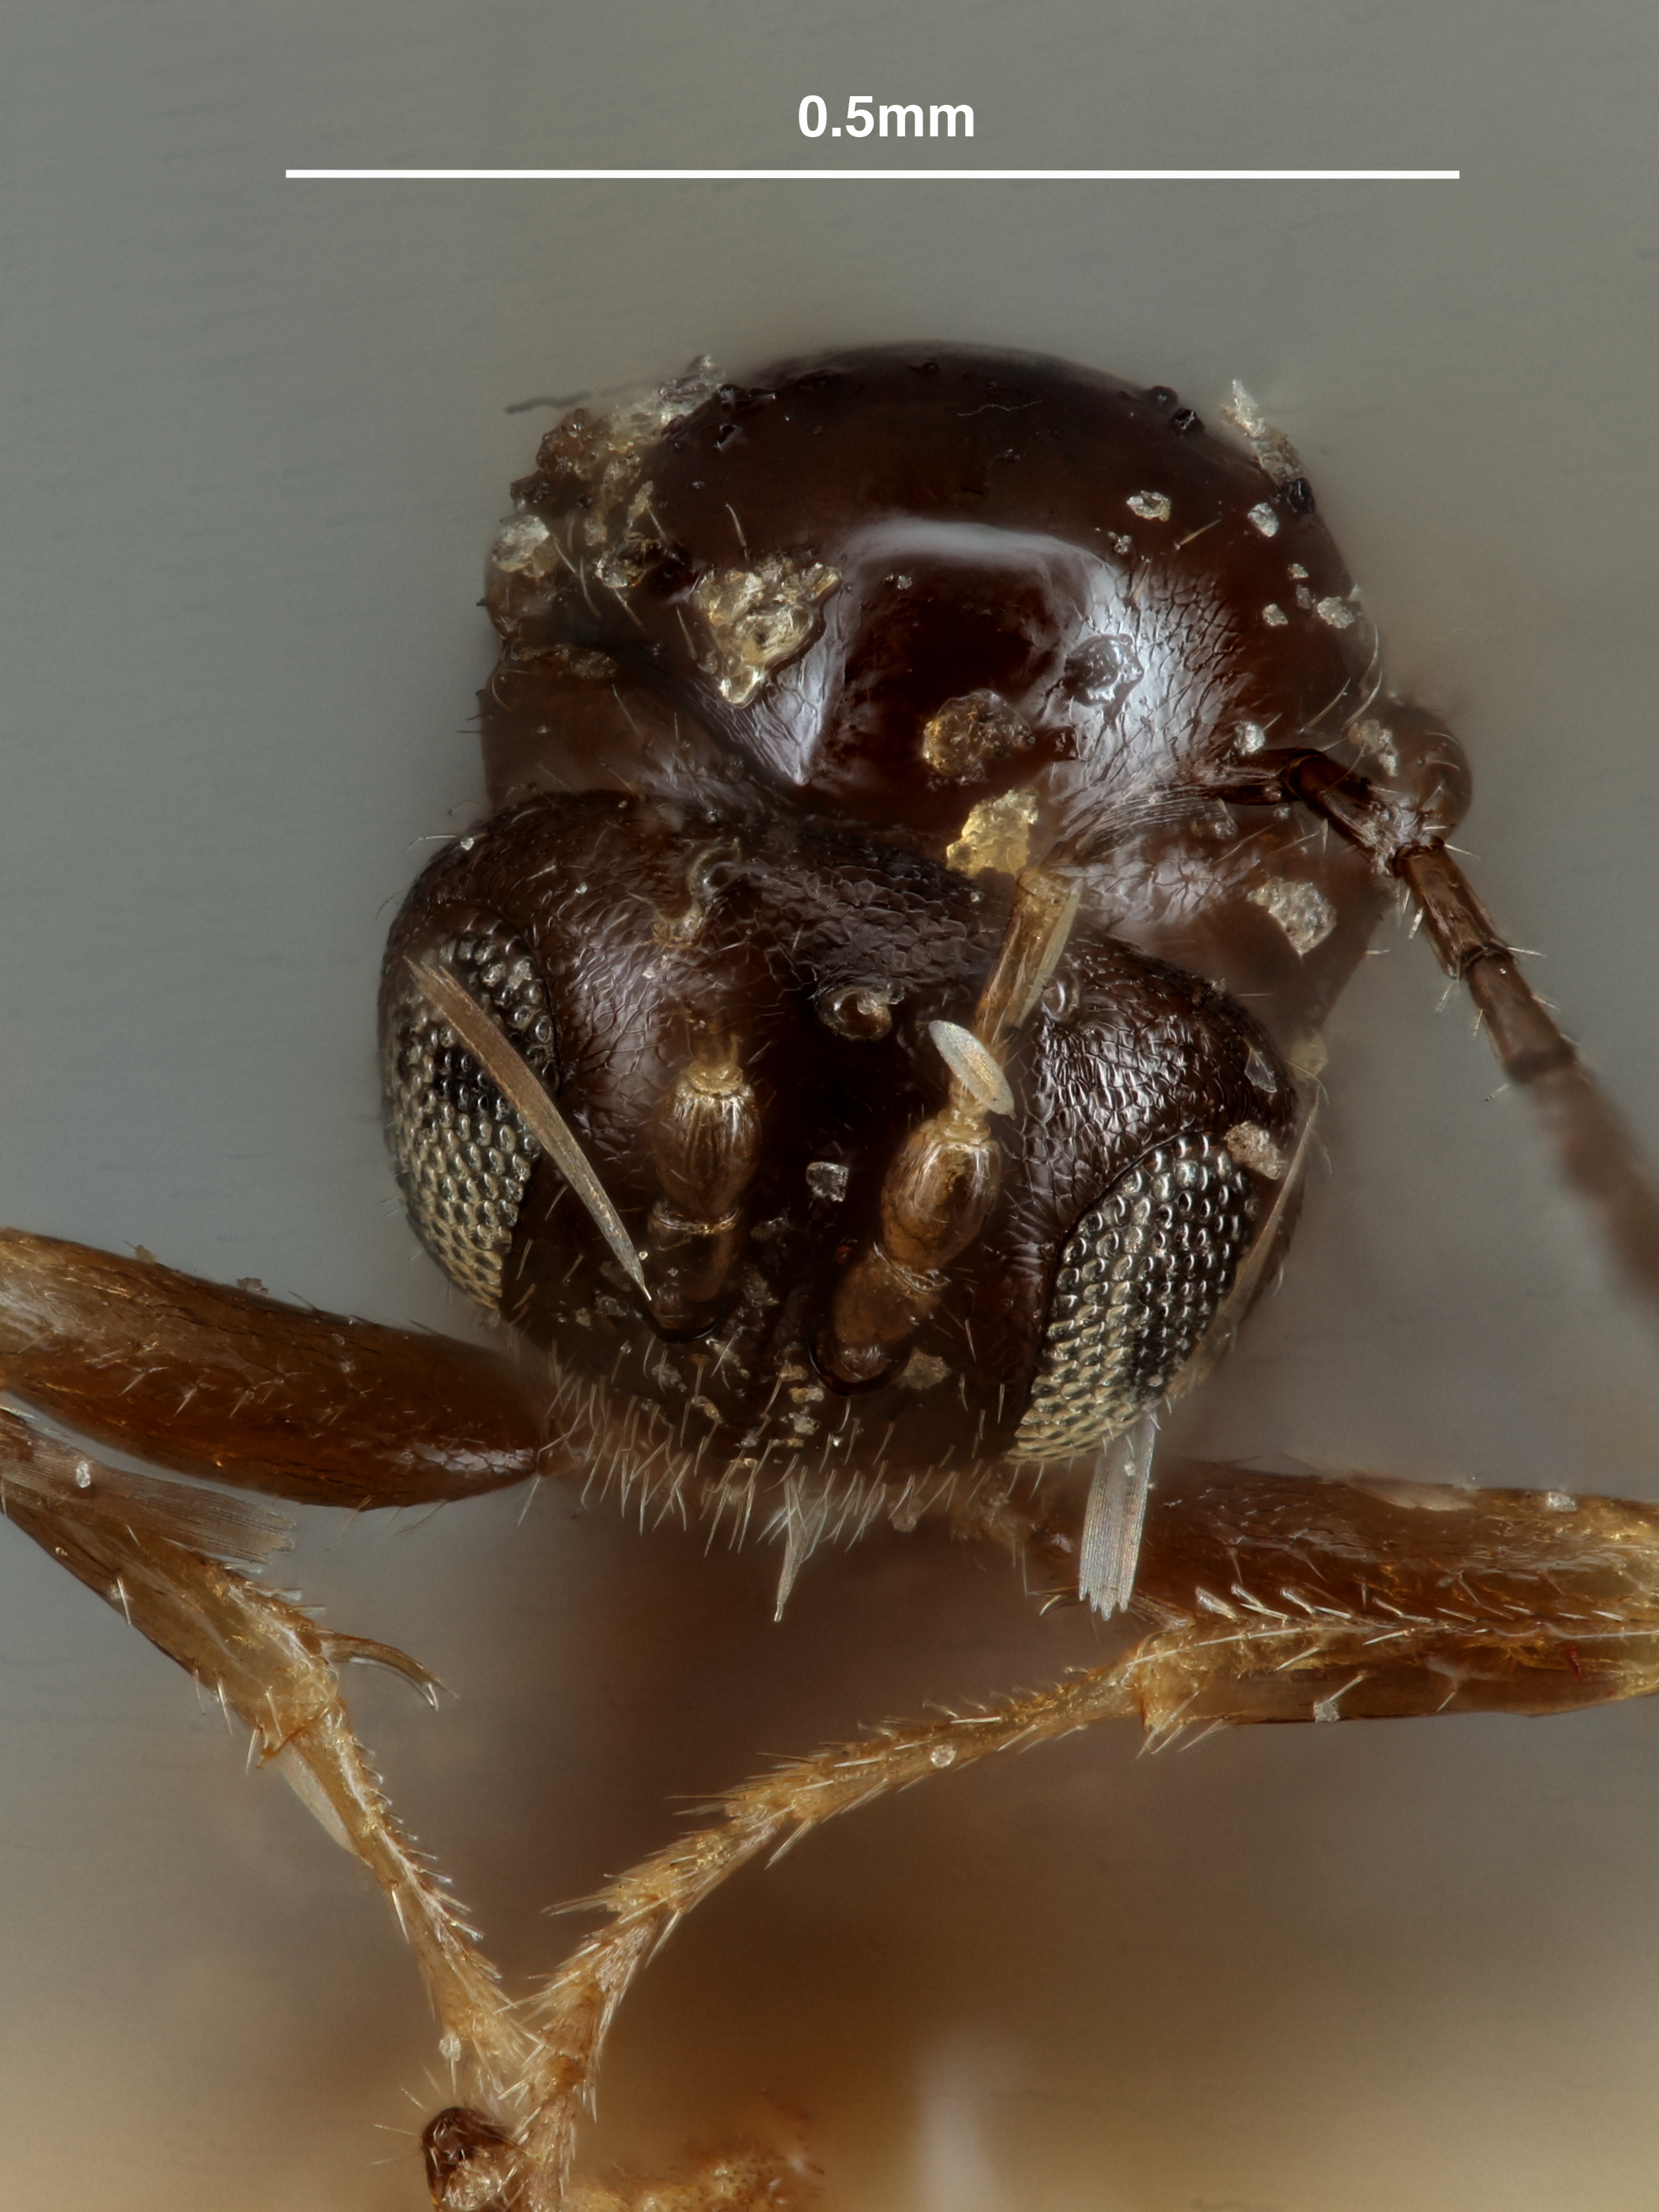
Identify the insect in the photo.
Neuroterus vernus
